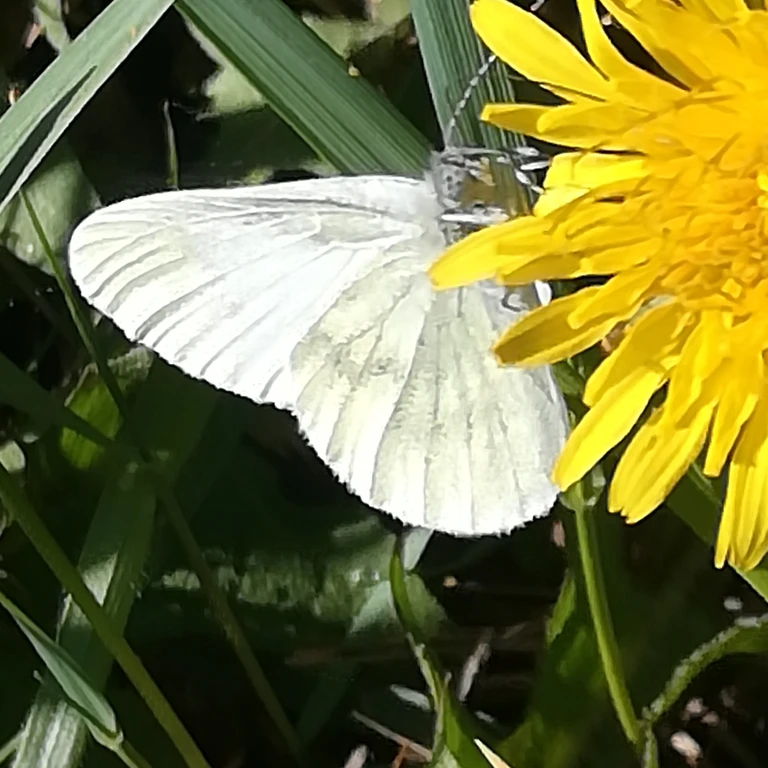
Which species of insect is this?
Leptidea sinapis/juvernica
